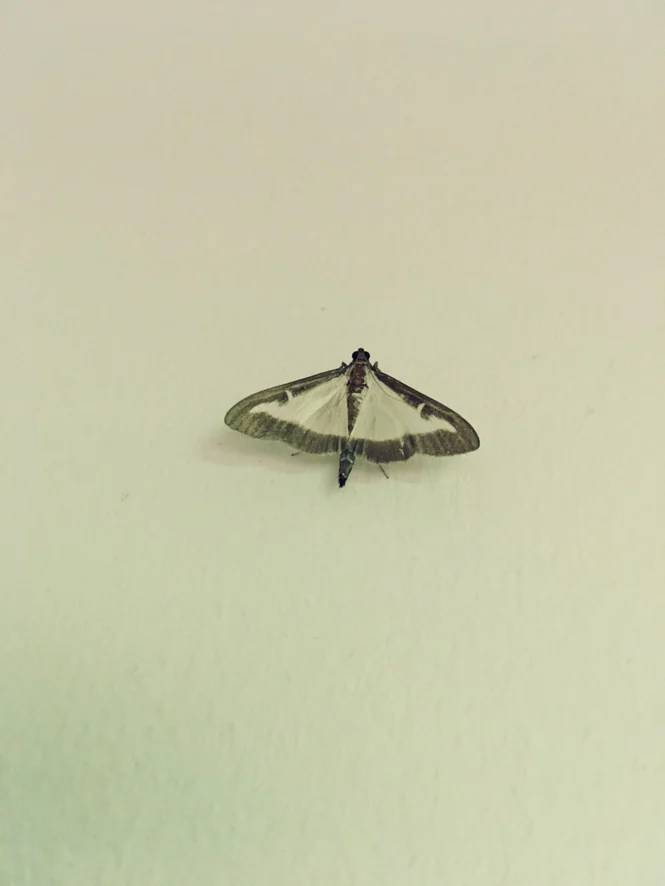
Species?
Cydalima perspectalis
